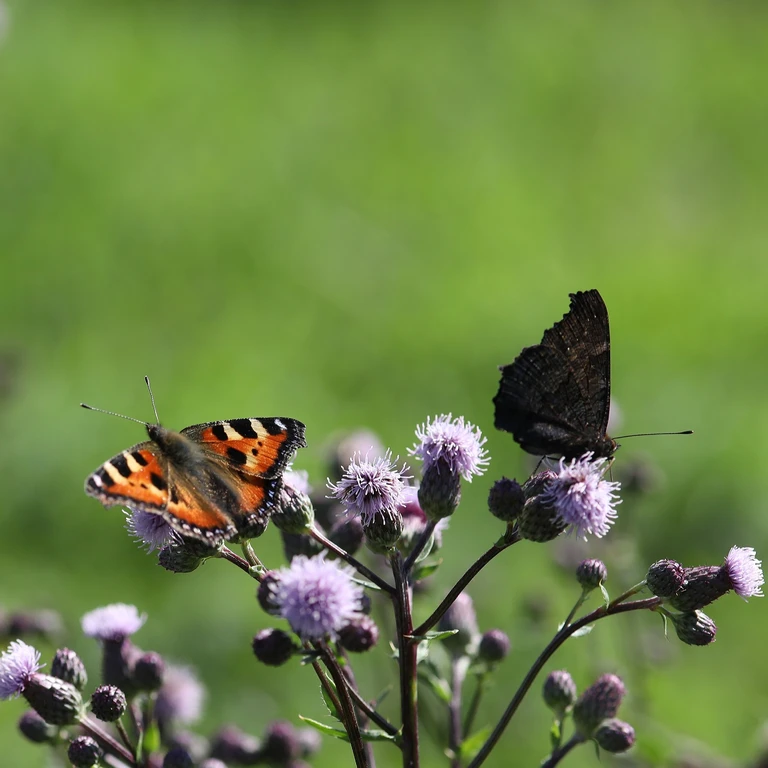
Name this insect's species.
Aglais urticae
